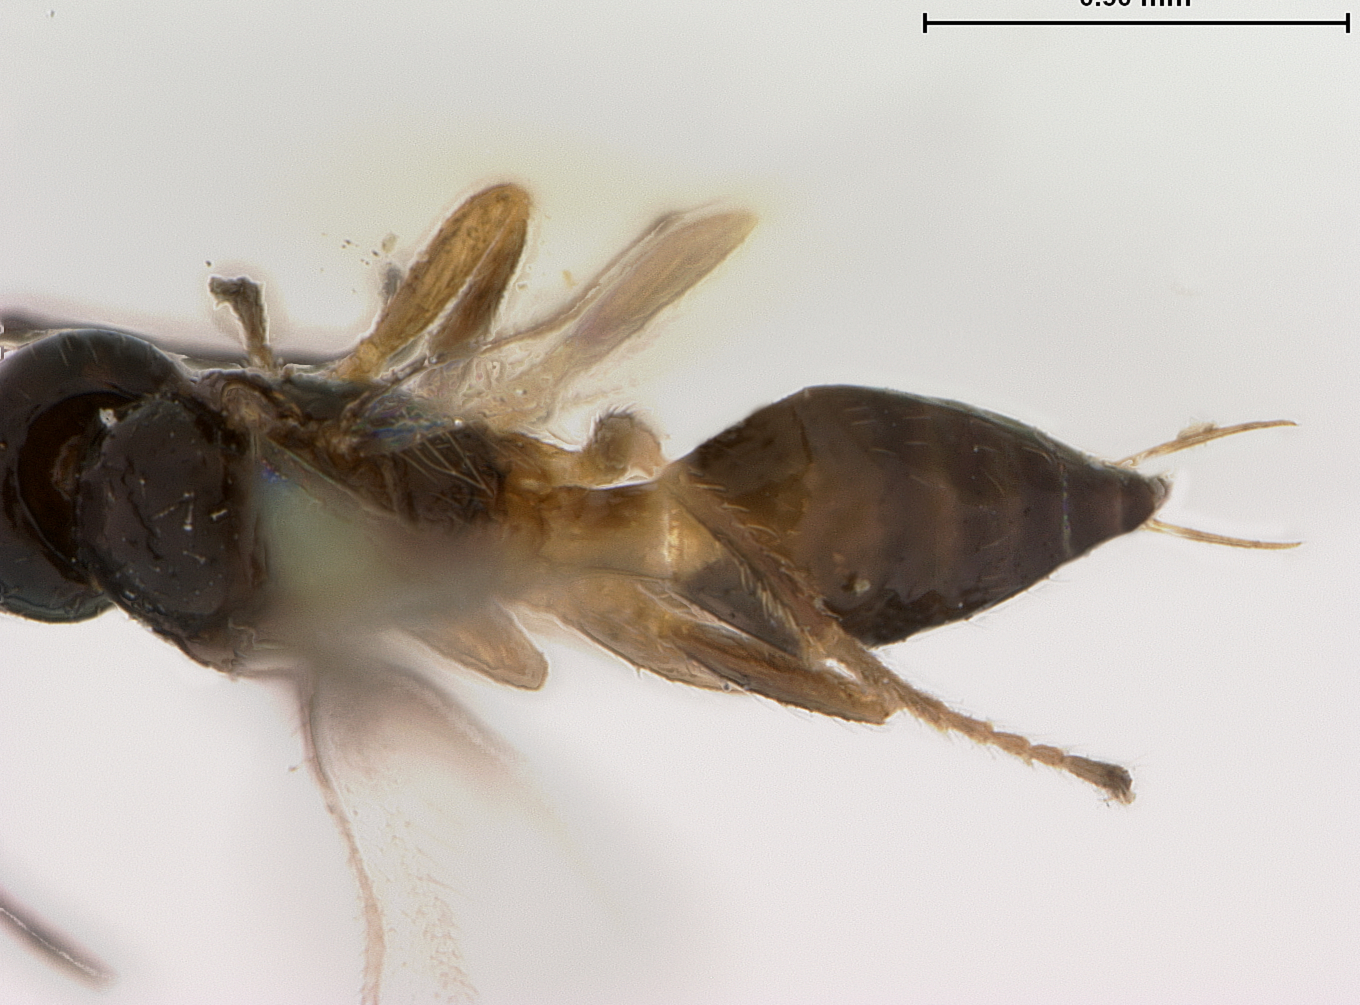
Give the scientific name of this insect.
Trioxys sunnysidensis
